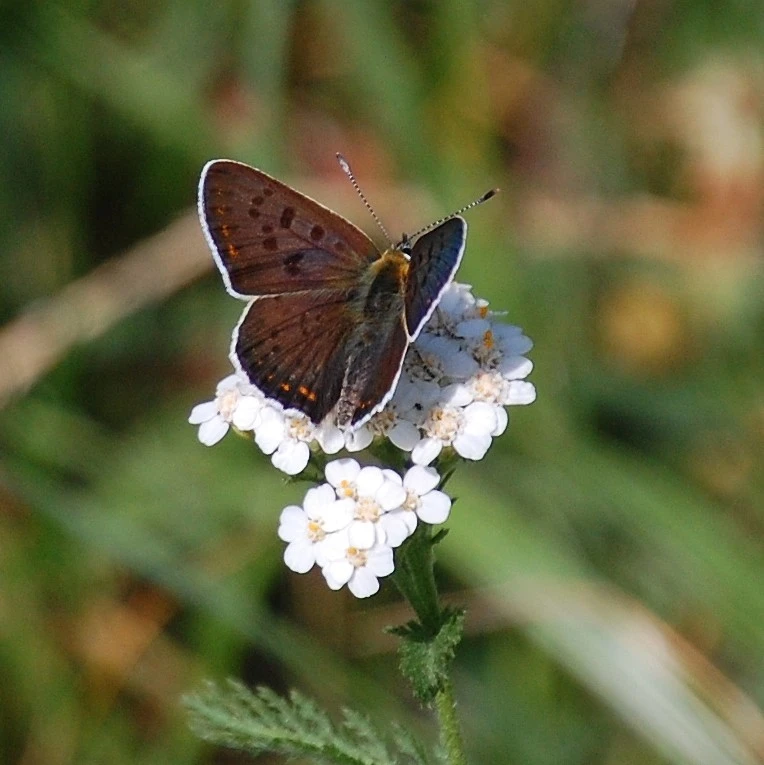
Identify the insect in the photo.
Lycaena tityrus (also Loweia tityrus)
